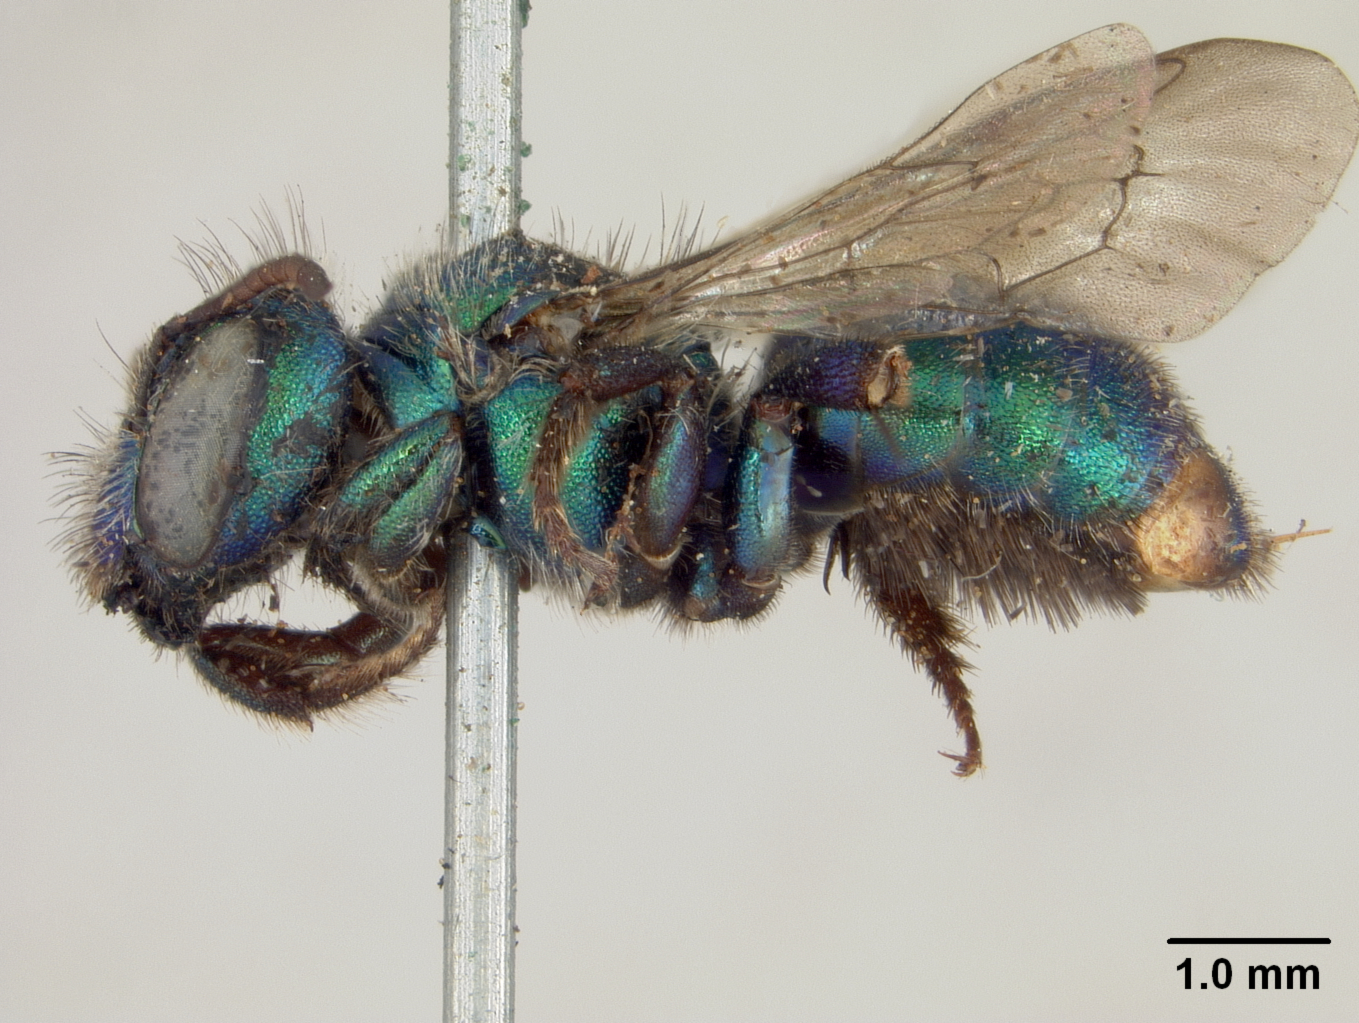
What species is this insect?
Osmia kincaidii
